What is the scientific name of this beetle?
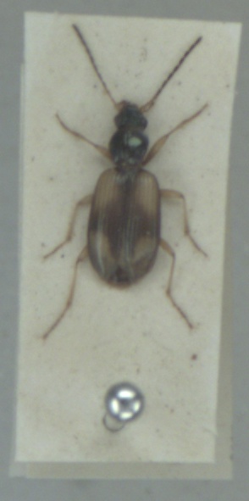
Bembidion fluviatile
